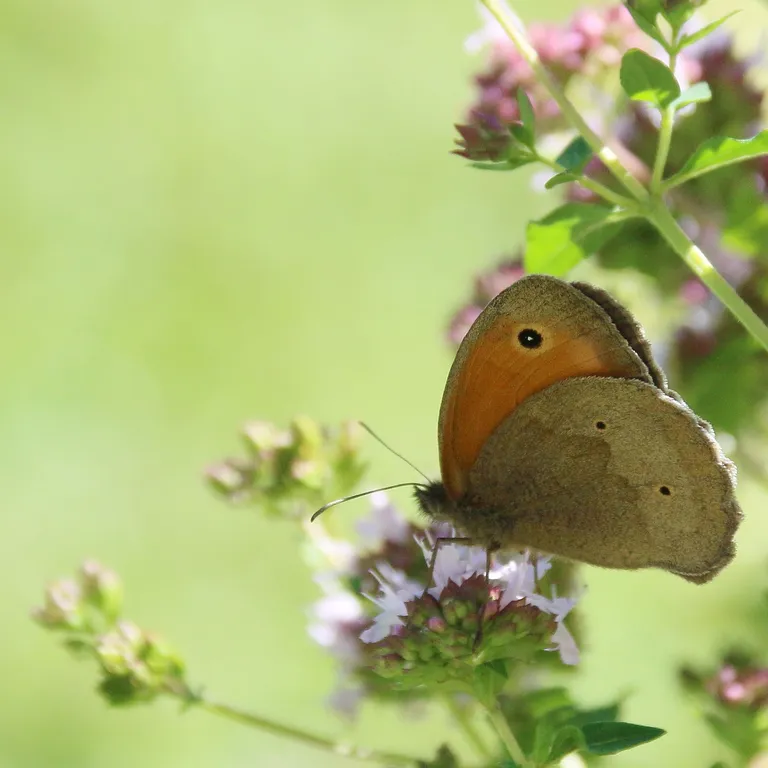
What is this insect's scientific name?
Maniola jurtina
